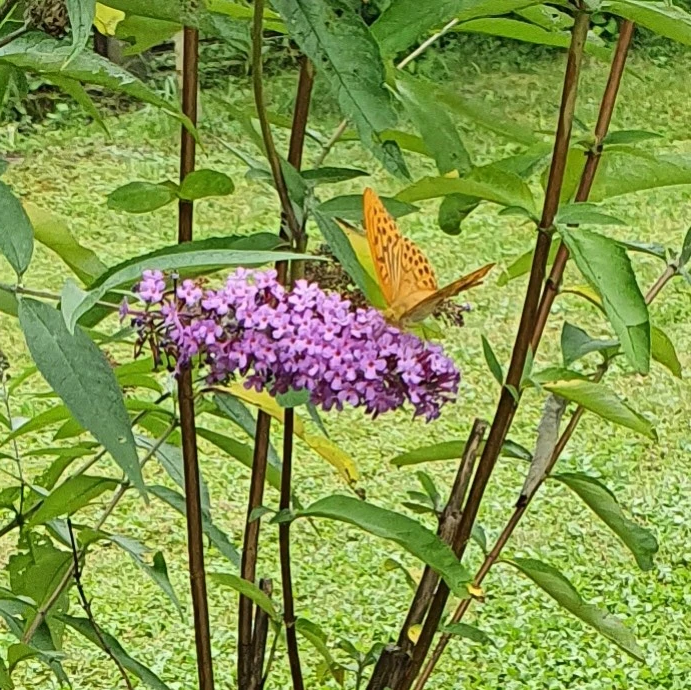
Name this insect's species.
Argynnis paphia
